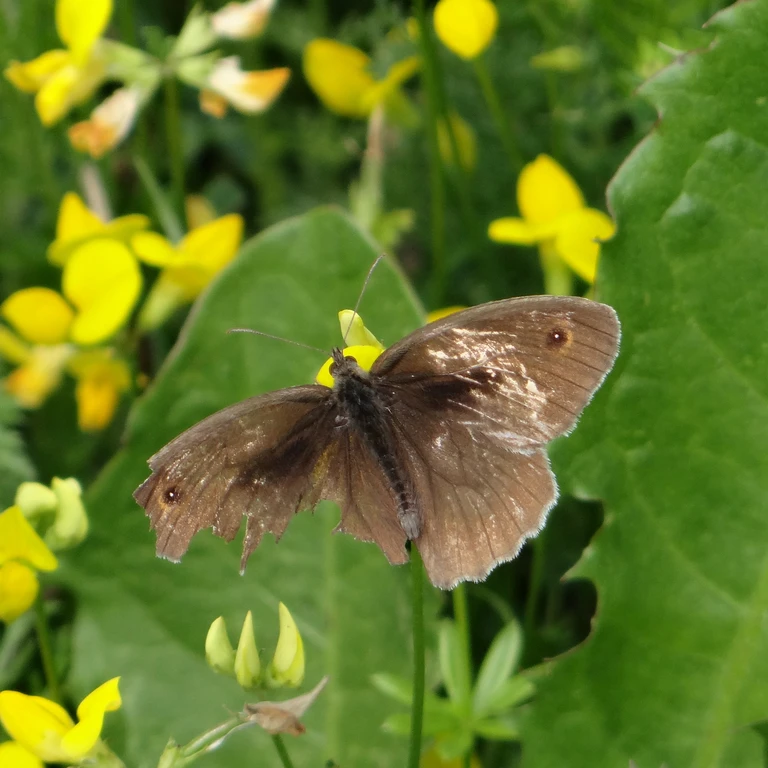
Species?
Maniola jurtina
